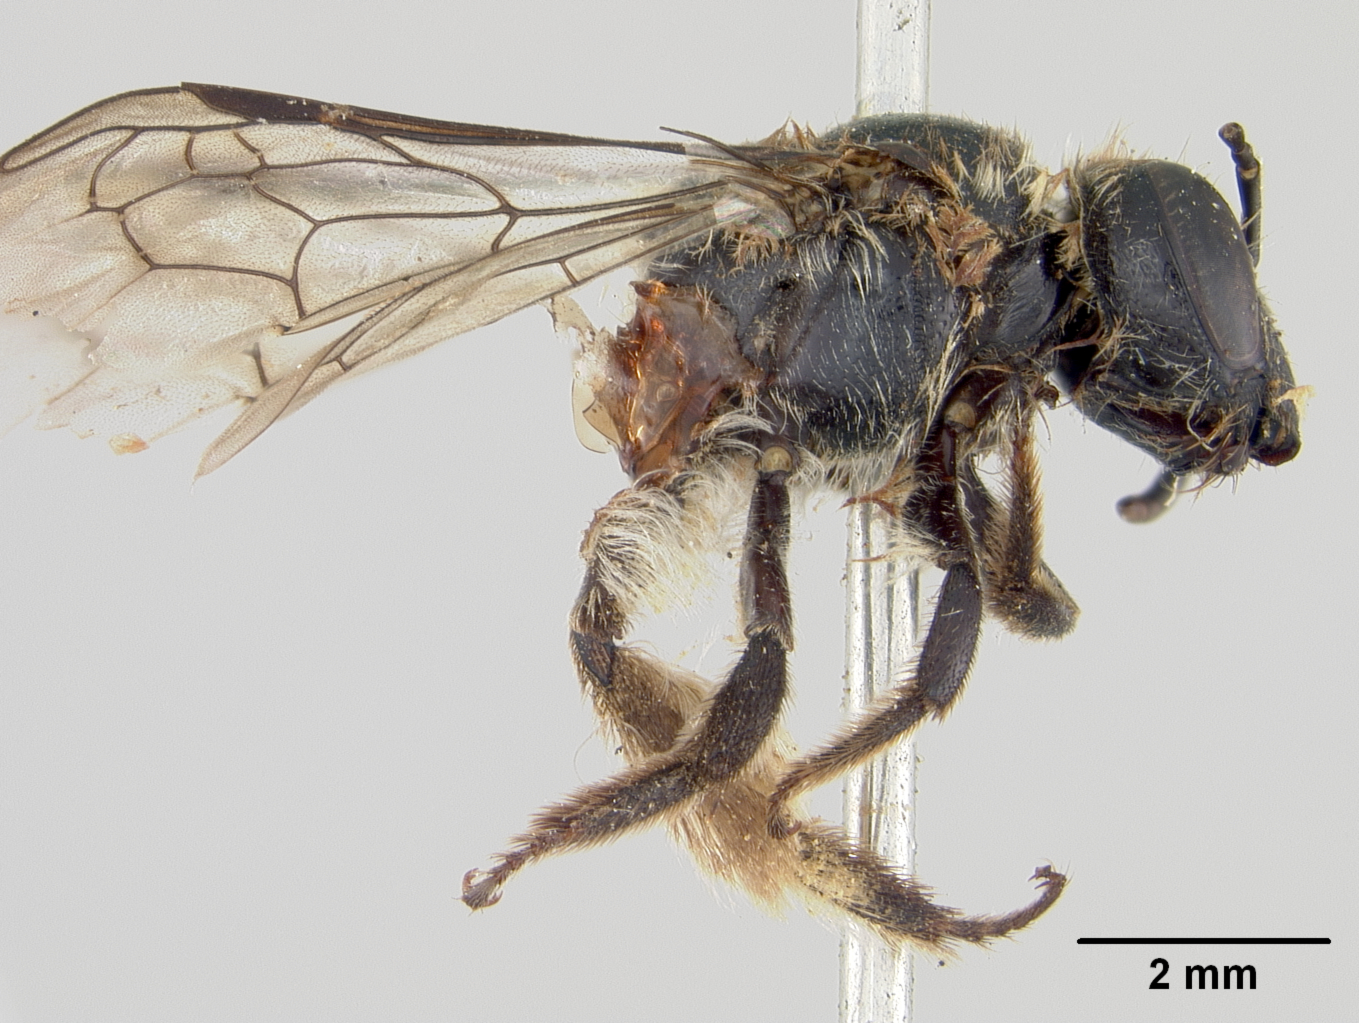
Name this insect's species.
Paracolletes leai
